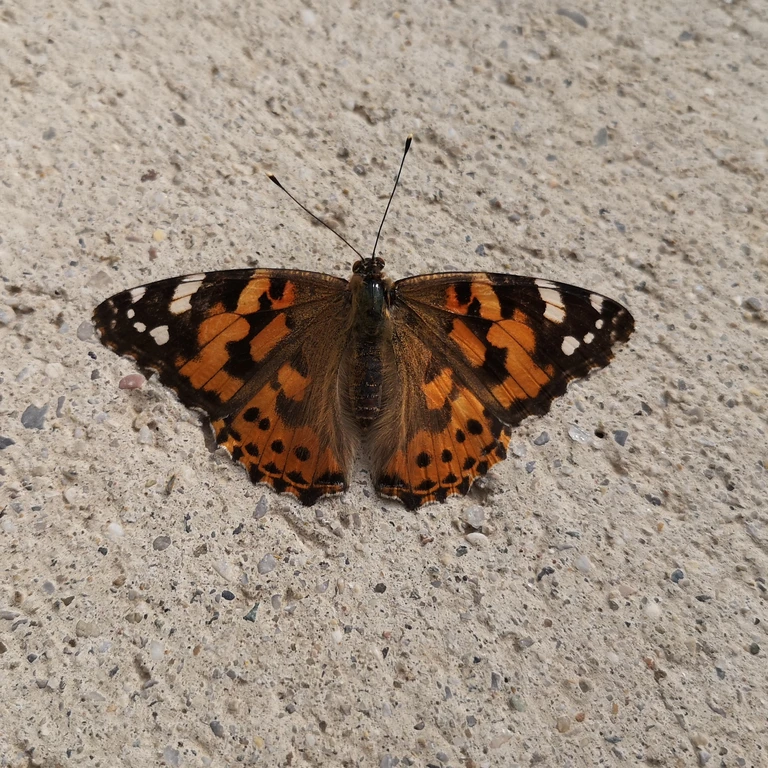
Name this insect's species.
Vanessa cardui
